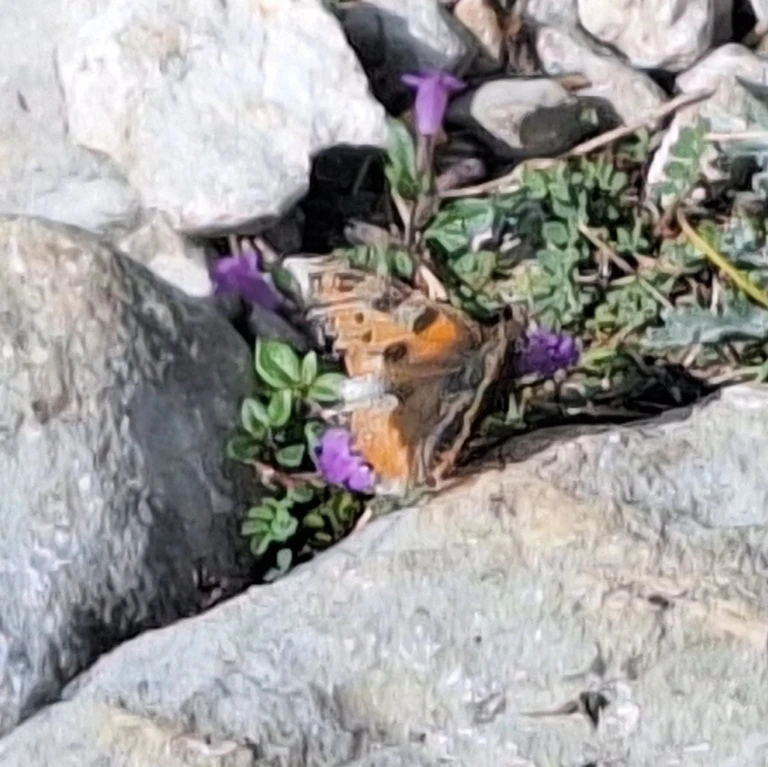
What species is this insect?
Aglais urticae
